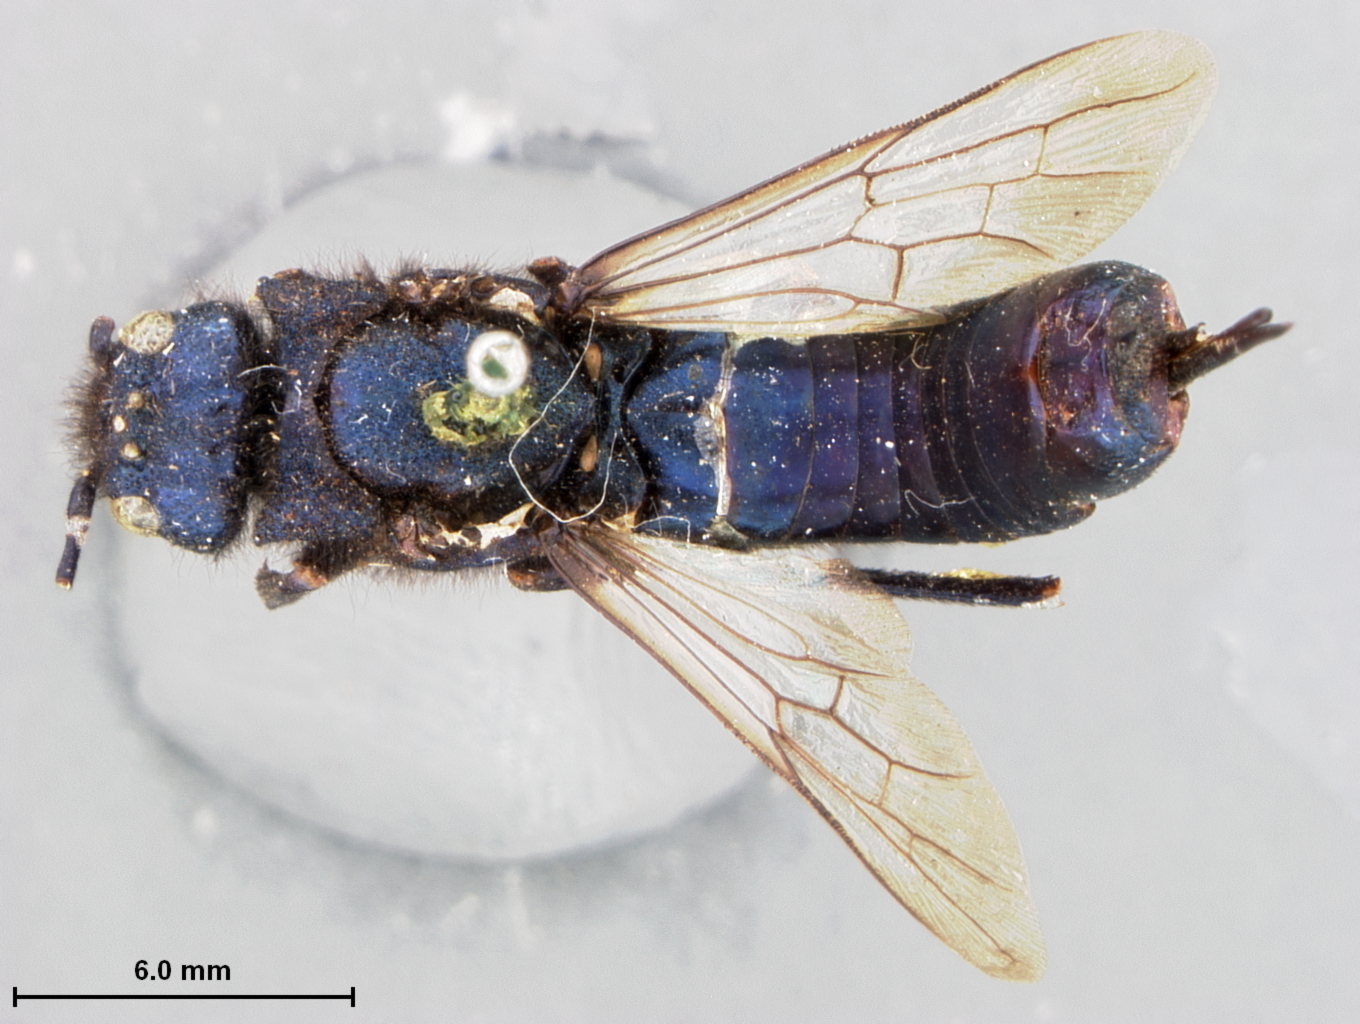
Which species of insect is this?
Paururus californicus
